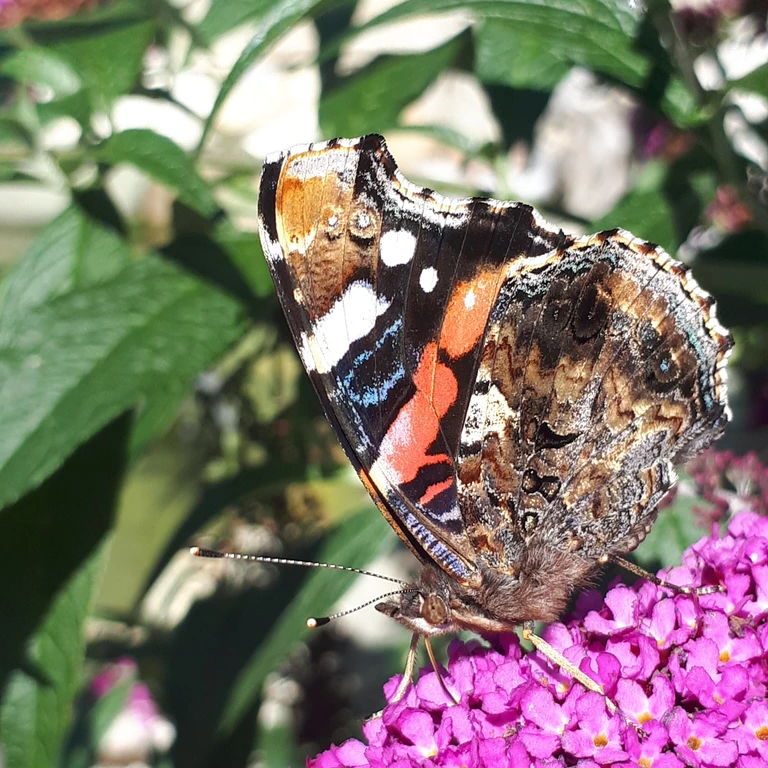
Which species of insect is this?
Vanessa atalanta
